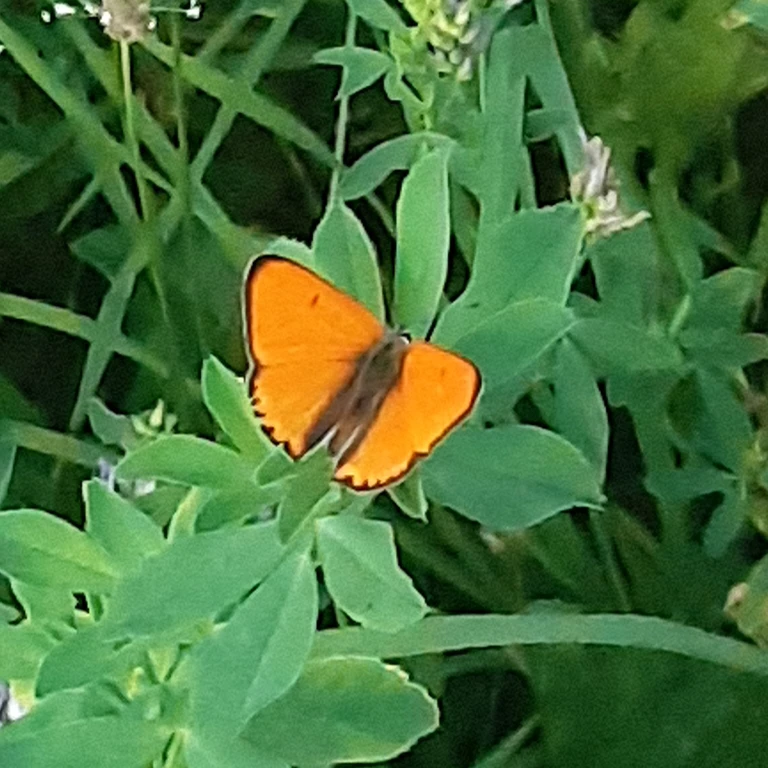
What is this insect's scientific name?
Lycaena dispar
